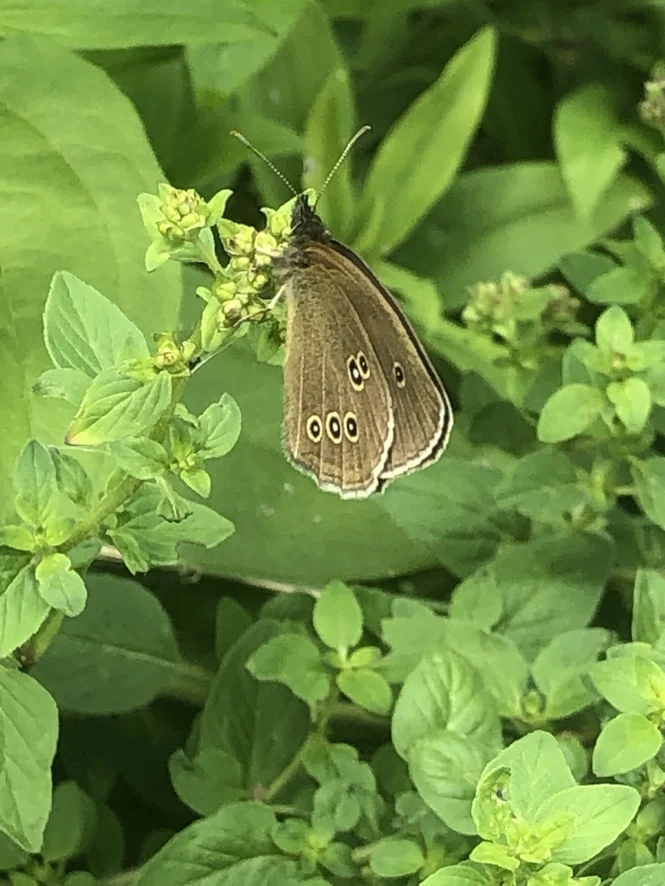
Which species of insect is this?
Aphantopus hyperantus
